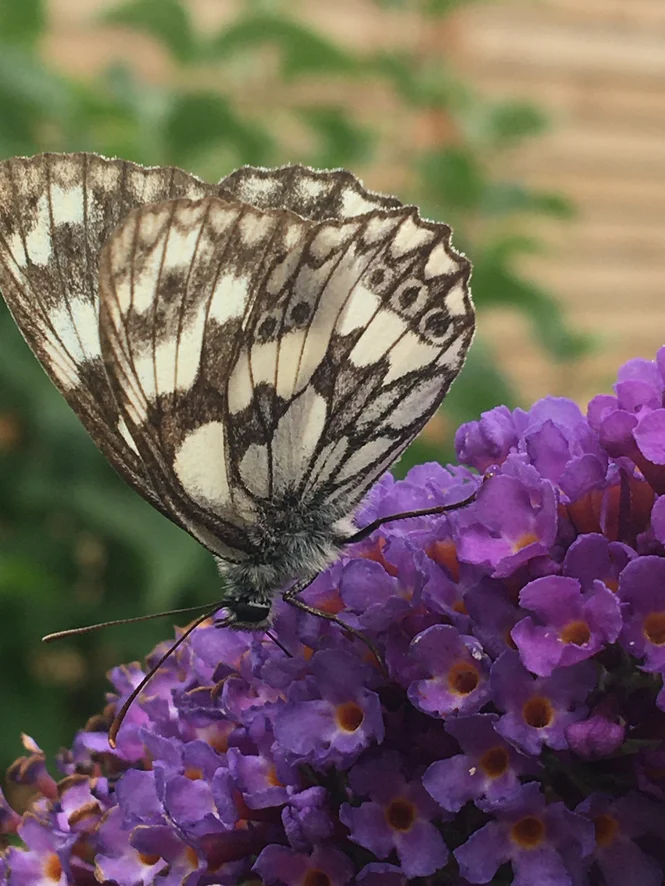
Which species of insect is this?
Melanargia galathea
